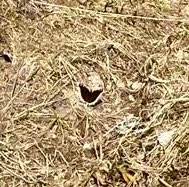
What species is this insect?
Nymphalis antiopa
